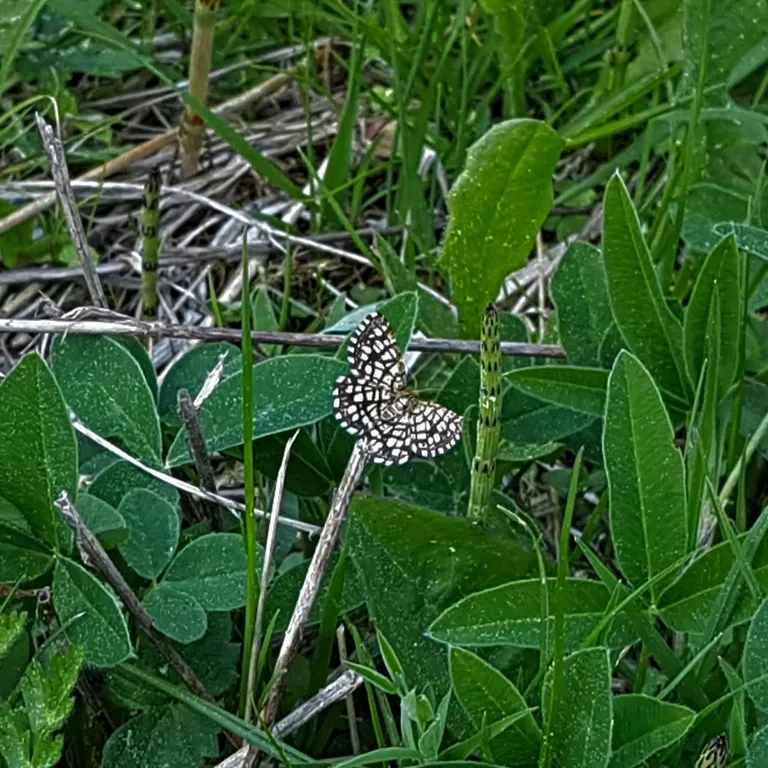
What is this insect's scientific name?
Chiasmia clathrata
